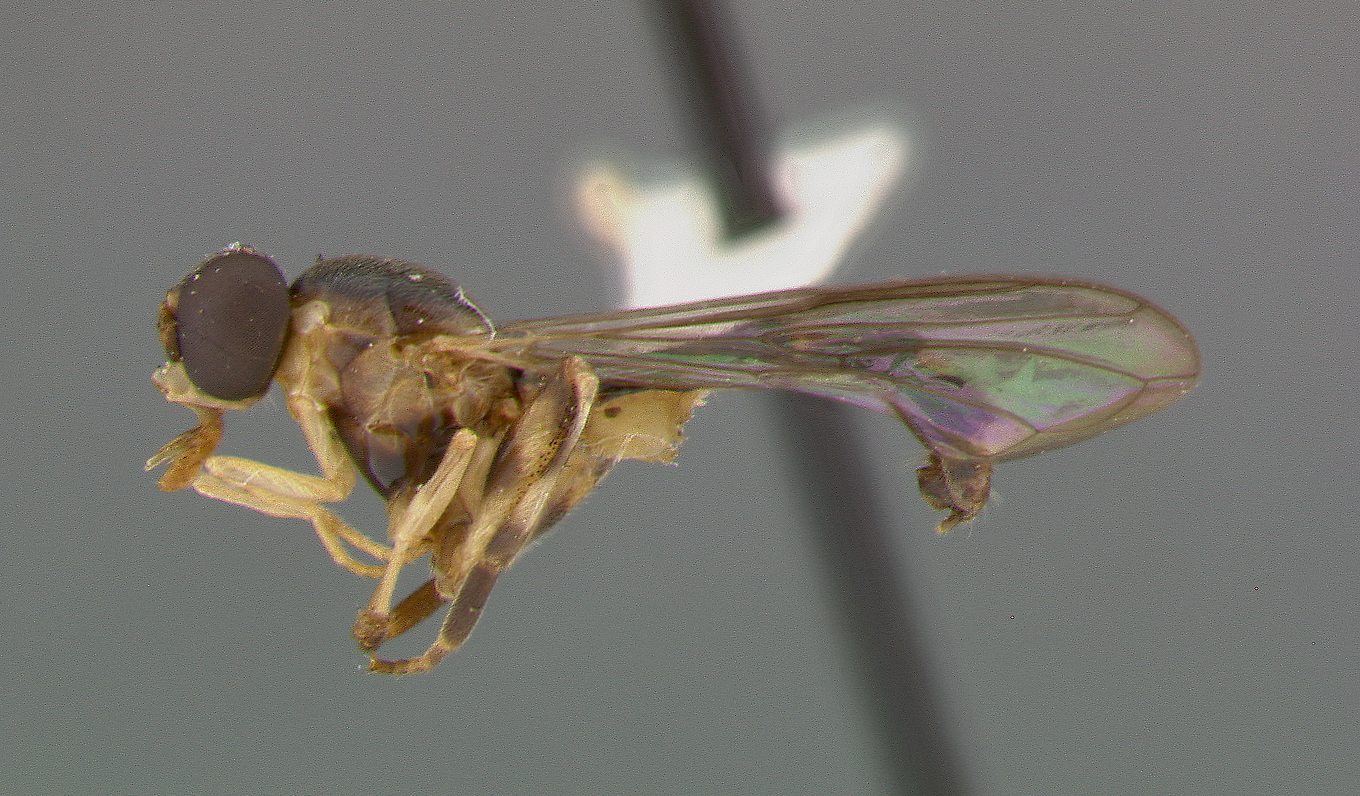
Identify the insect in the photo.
Sphegina biannulata
